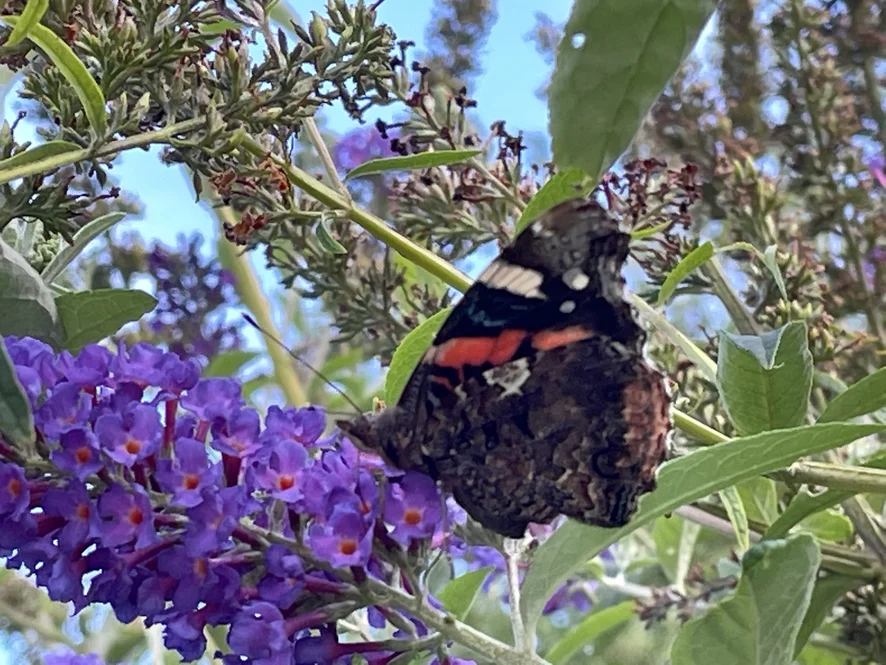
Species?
Vanessa atalanta
